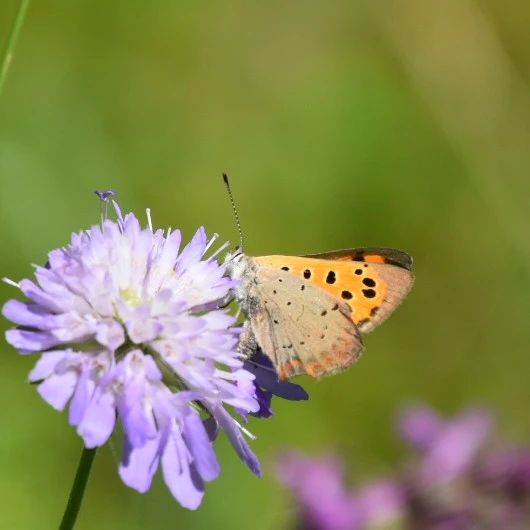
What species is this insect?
Lycaena phlaeas
